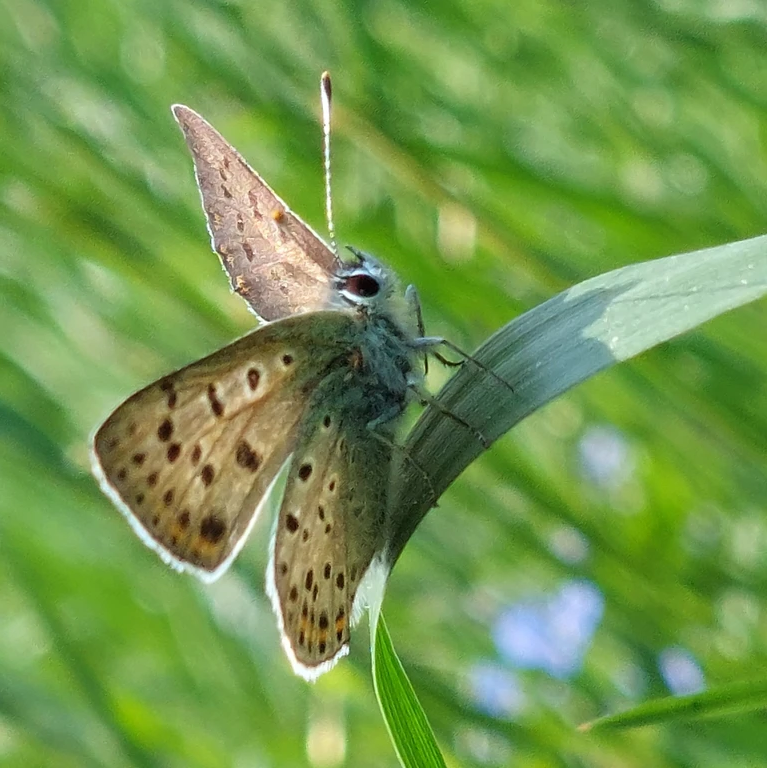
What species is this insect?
Lycaena tityrus (also Loweia tityrus)
